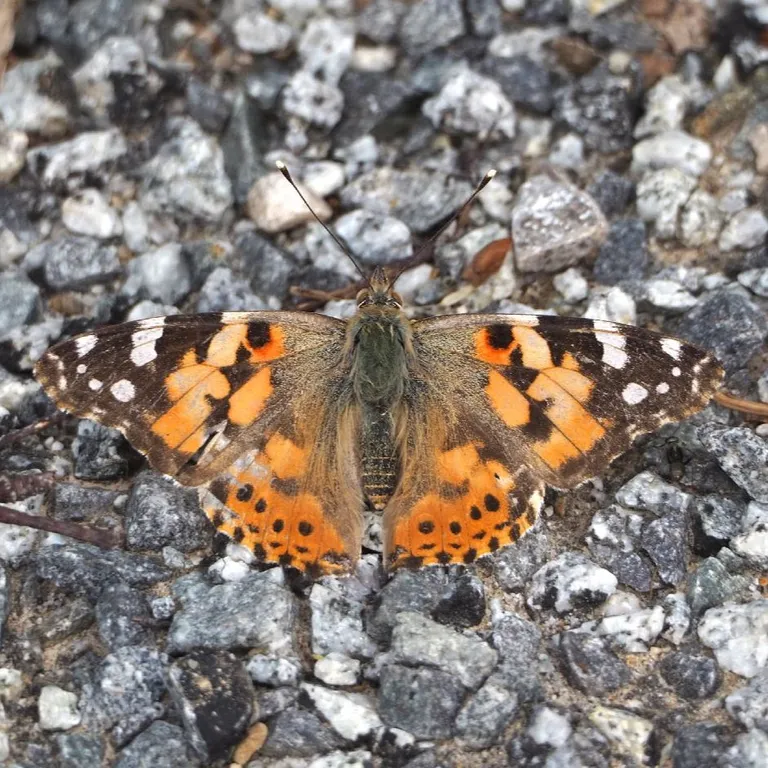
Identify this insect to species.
Vanessa cardui
